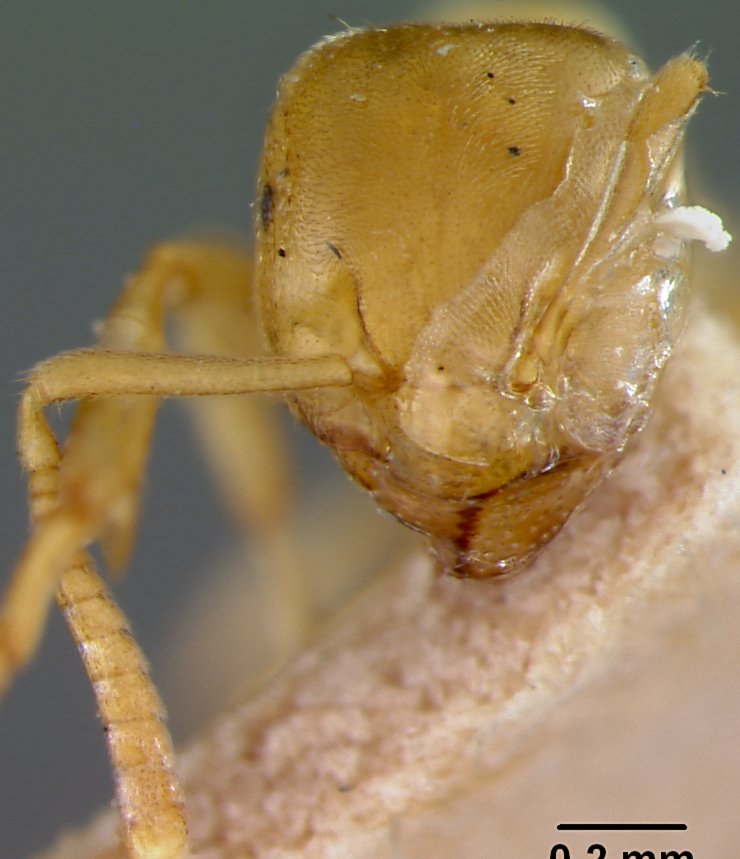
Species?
Lasius brevicornis
